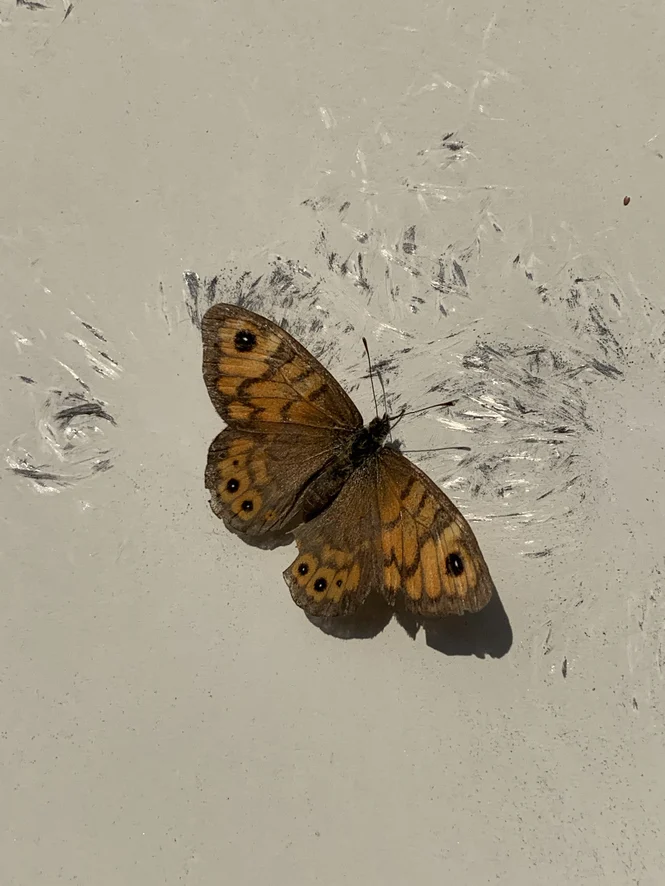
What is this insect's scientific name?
Lasiommata megera (also Pararge megera)
